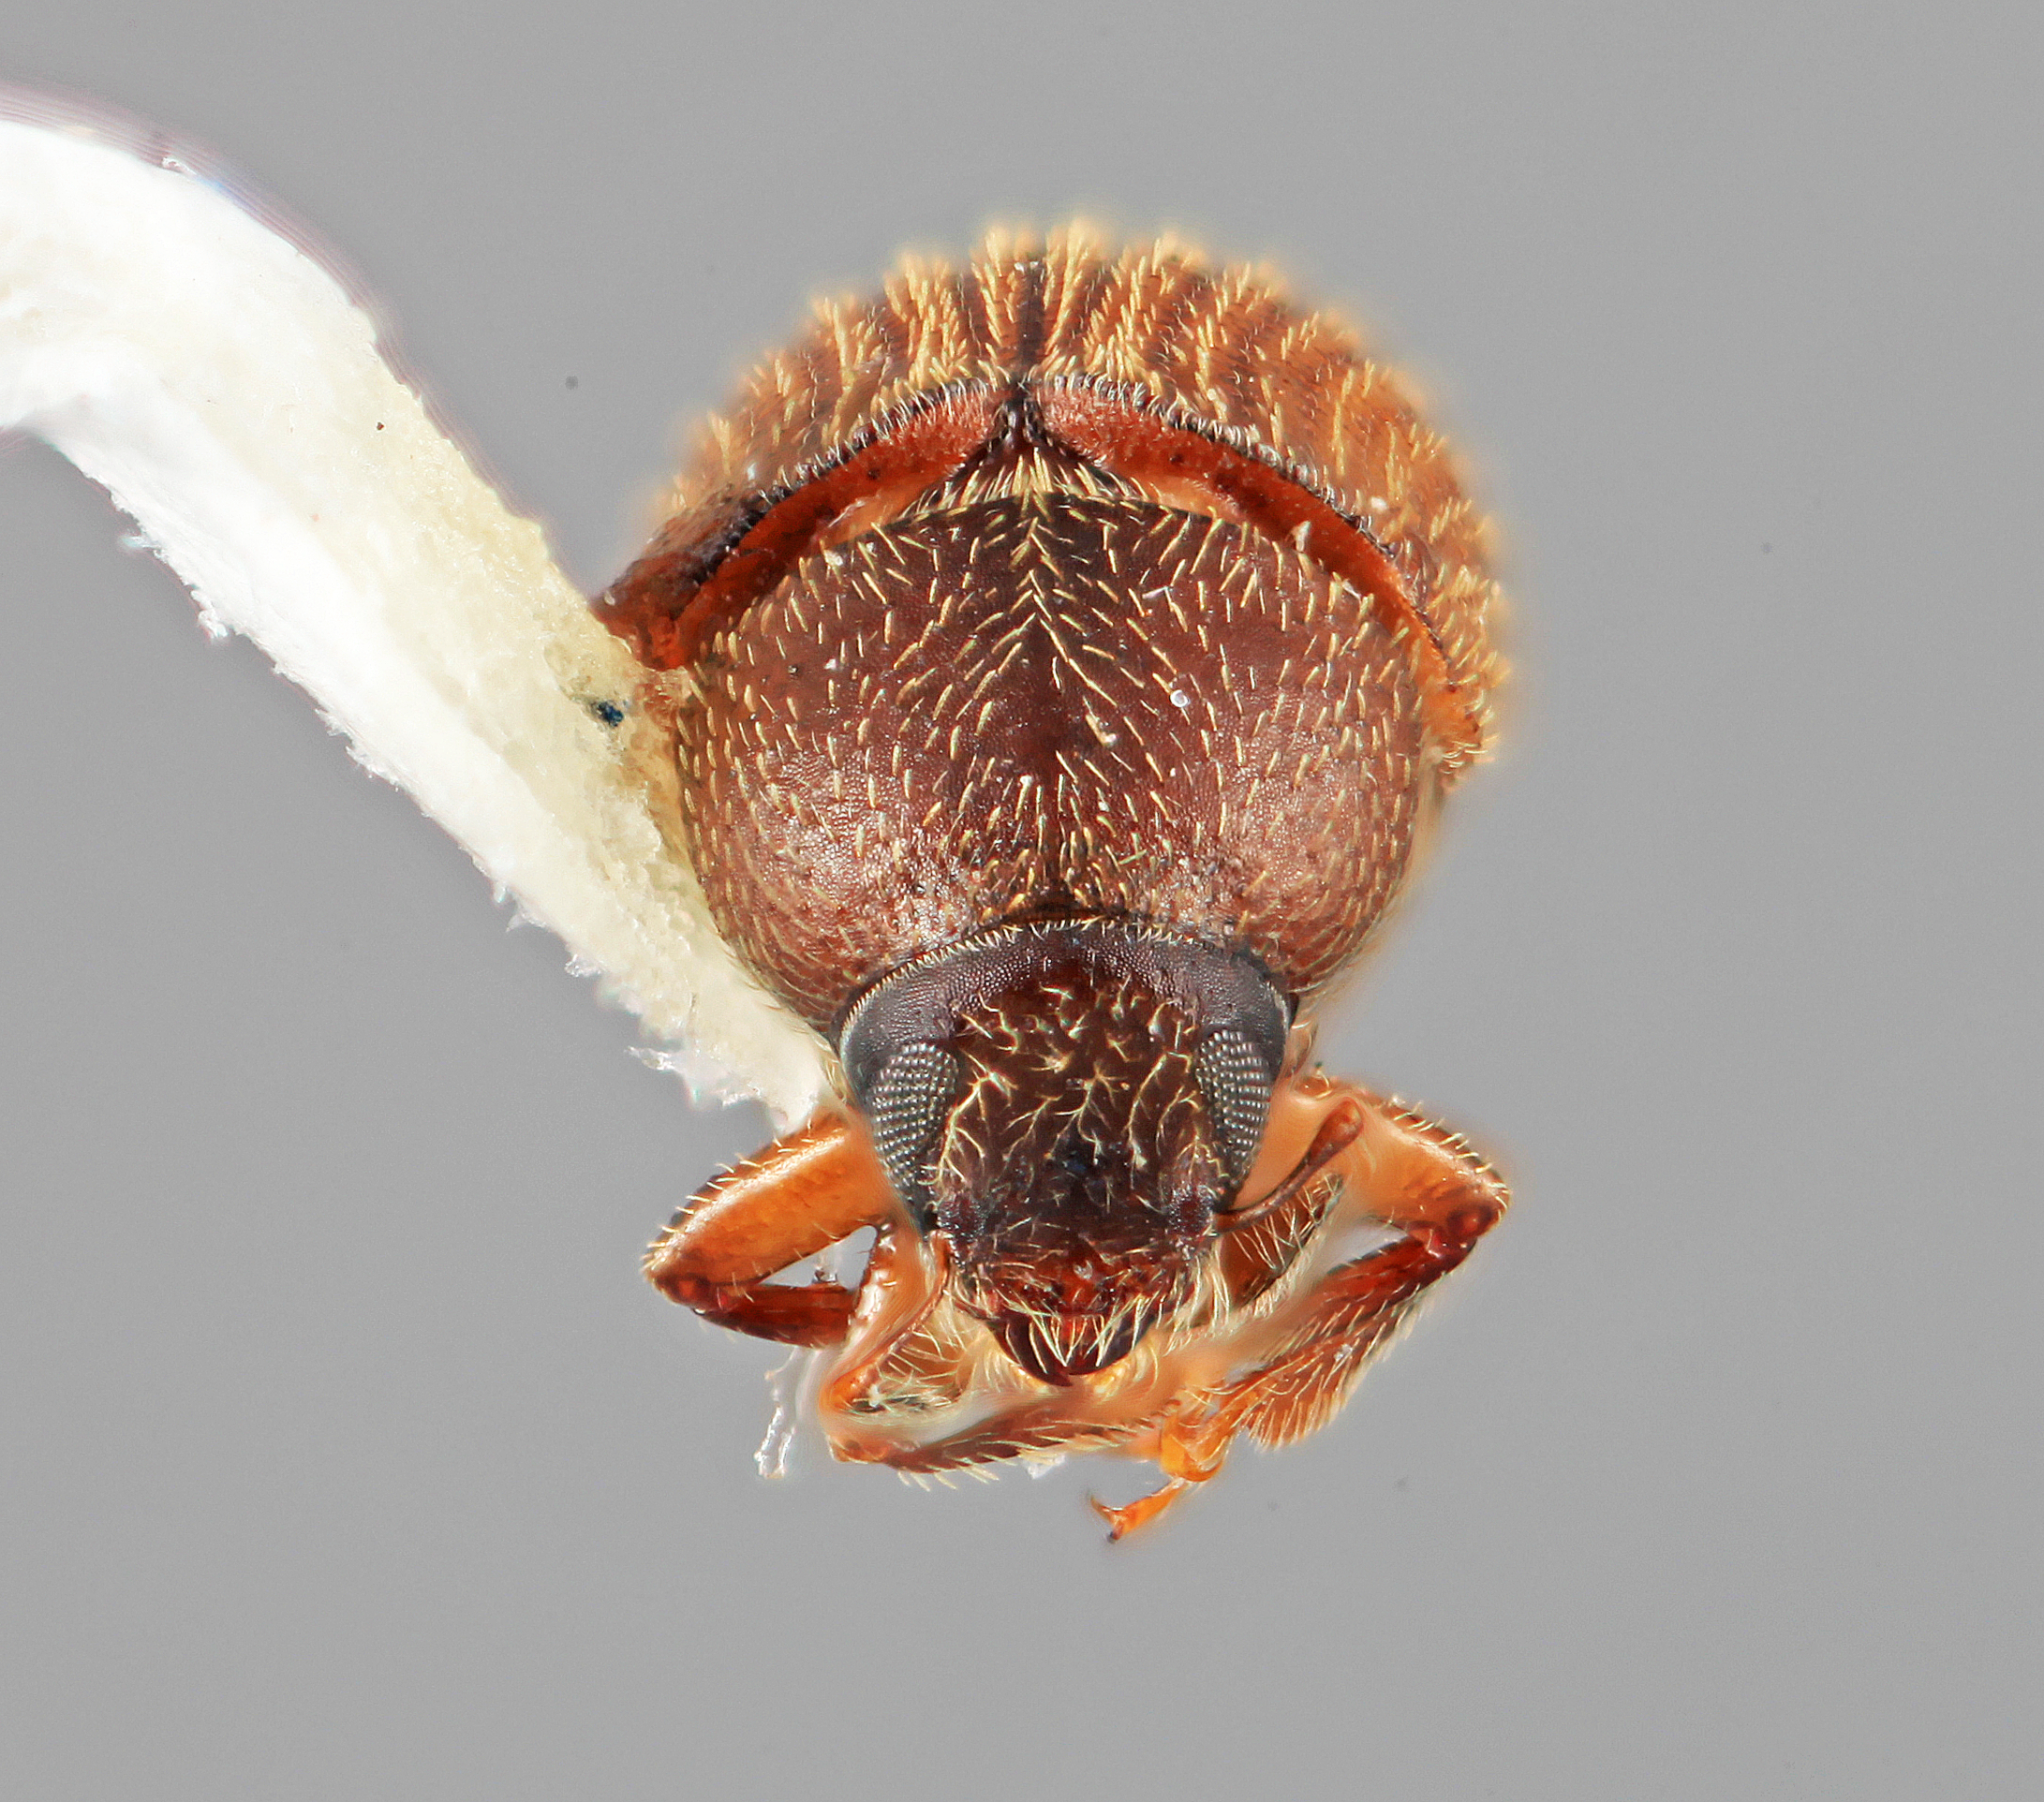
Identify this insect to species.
Chramesus priscus
